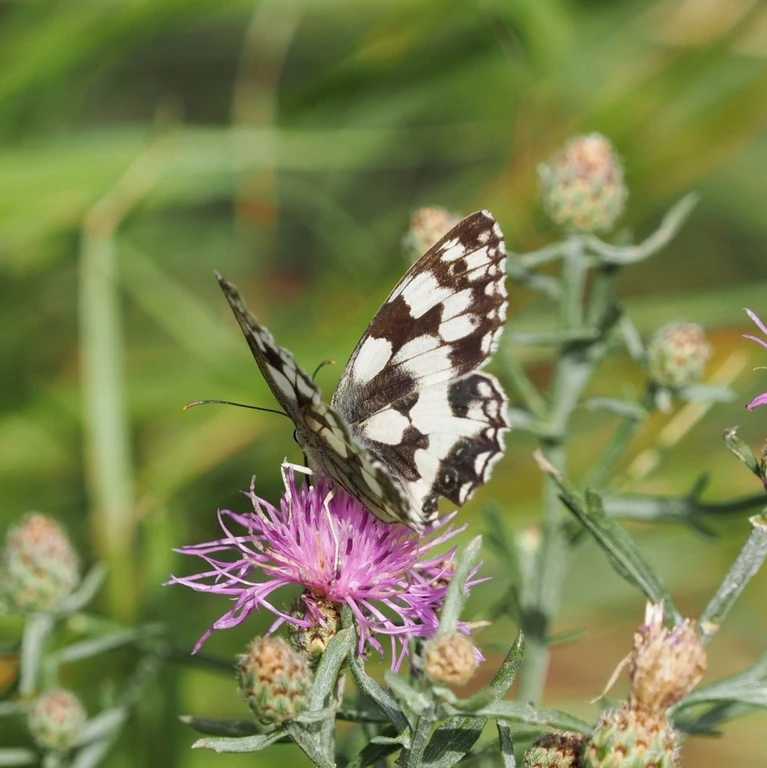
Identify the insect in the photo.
Melanargia galathea
